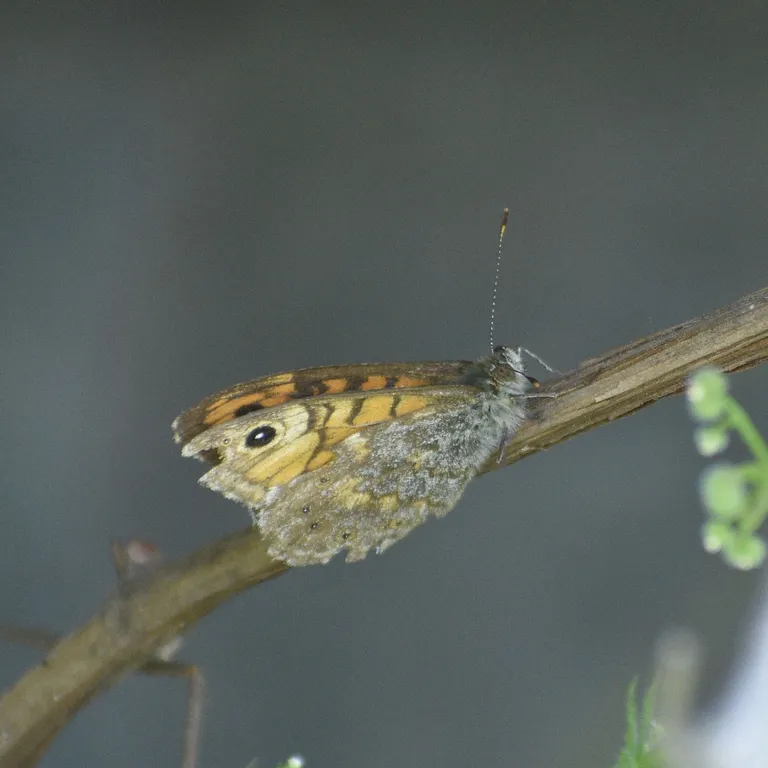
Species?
Lasiommata megera (also Pararge megera)
